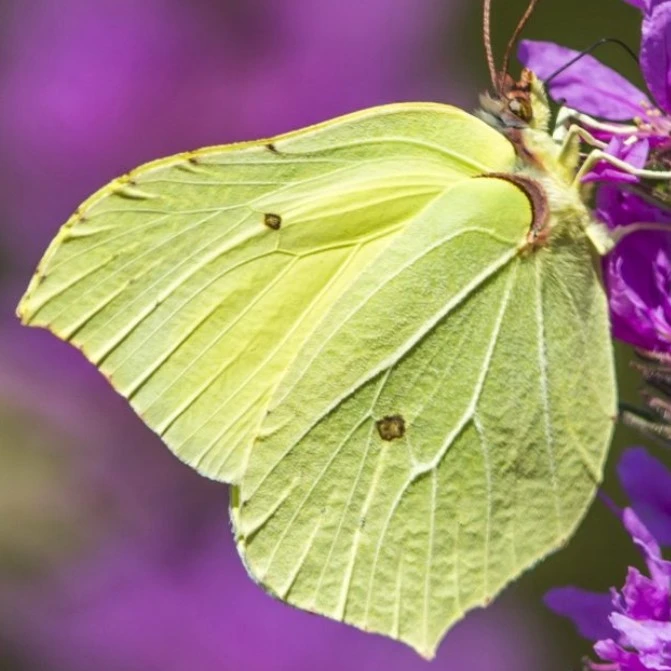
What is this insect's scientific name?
Gonepteryx rhamni
